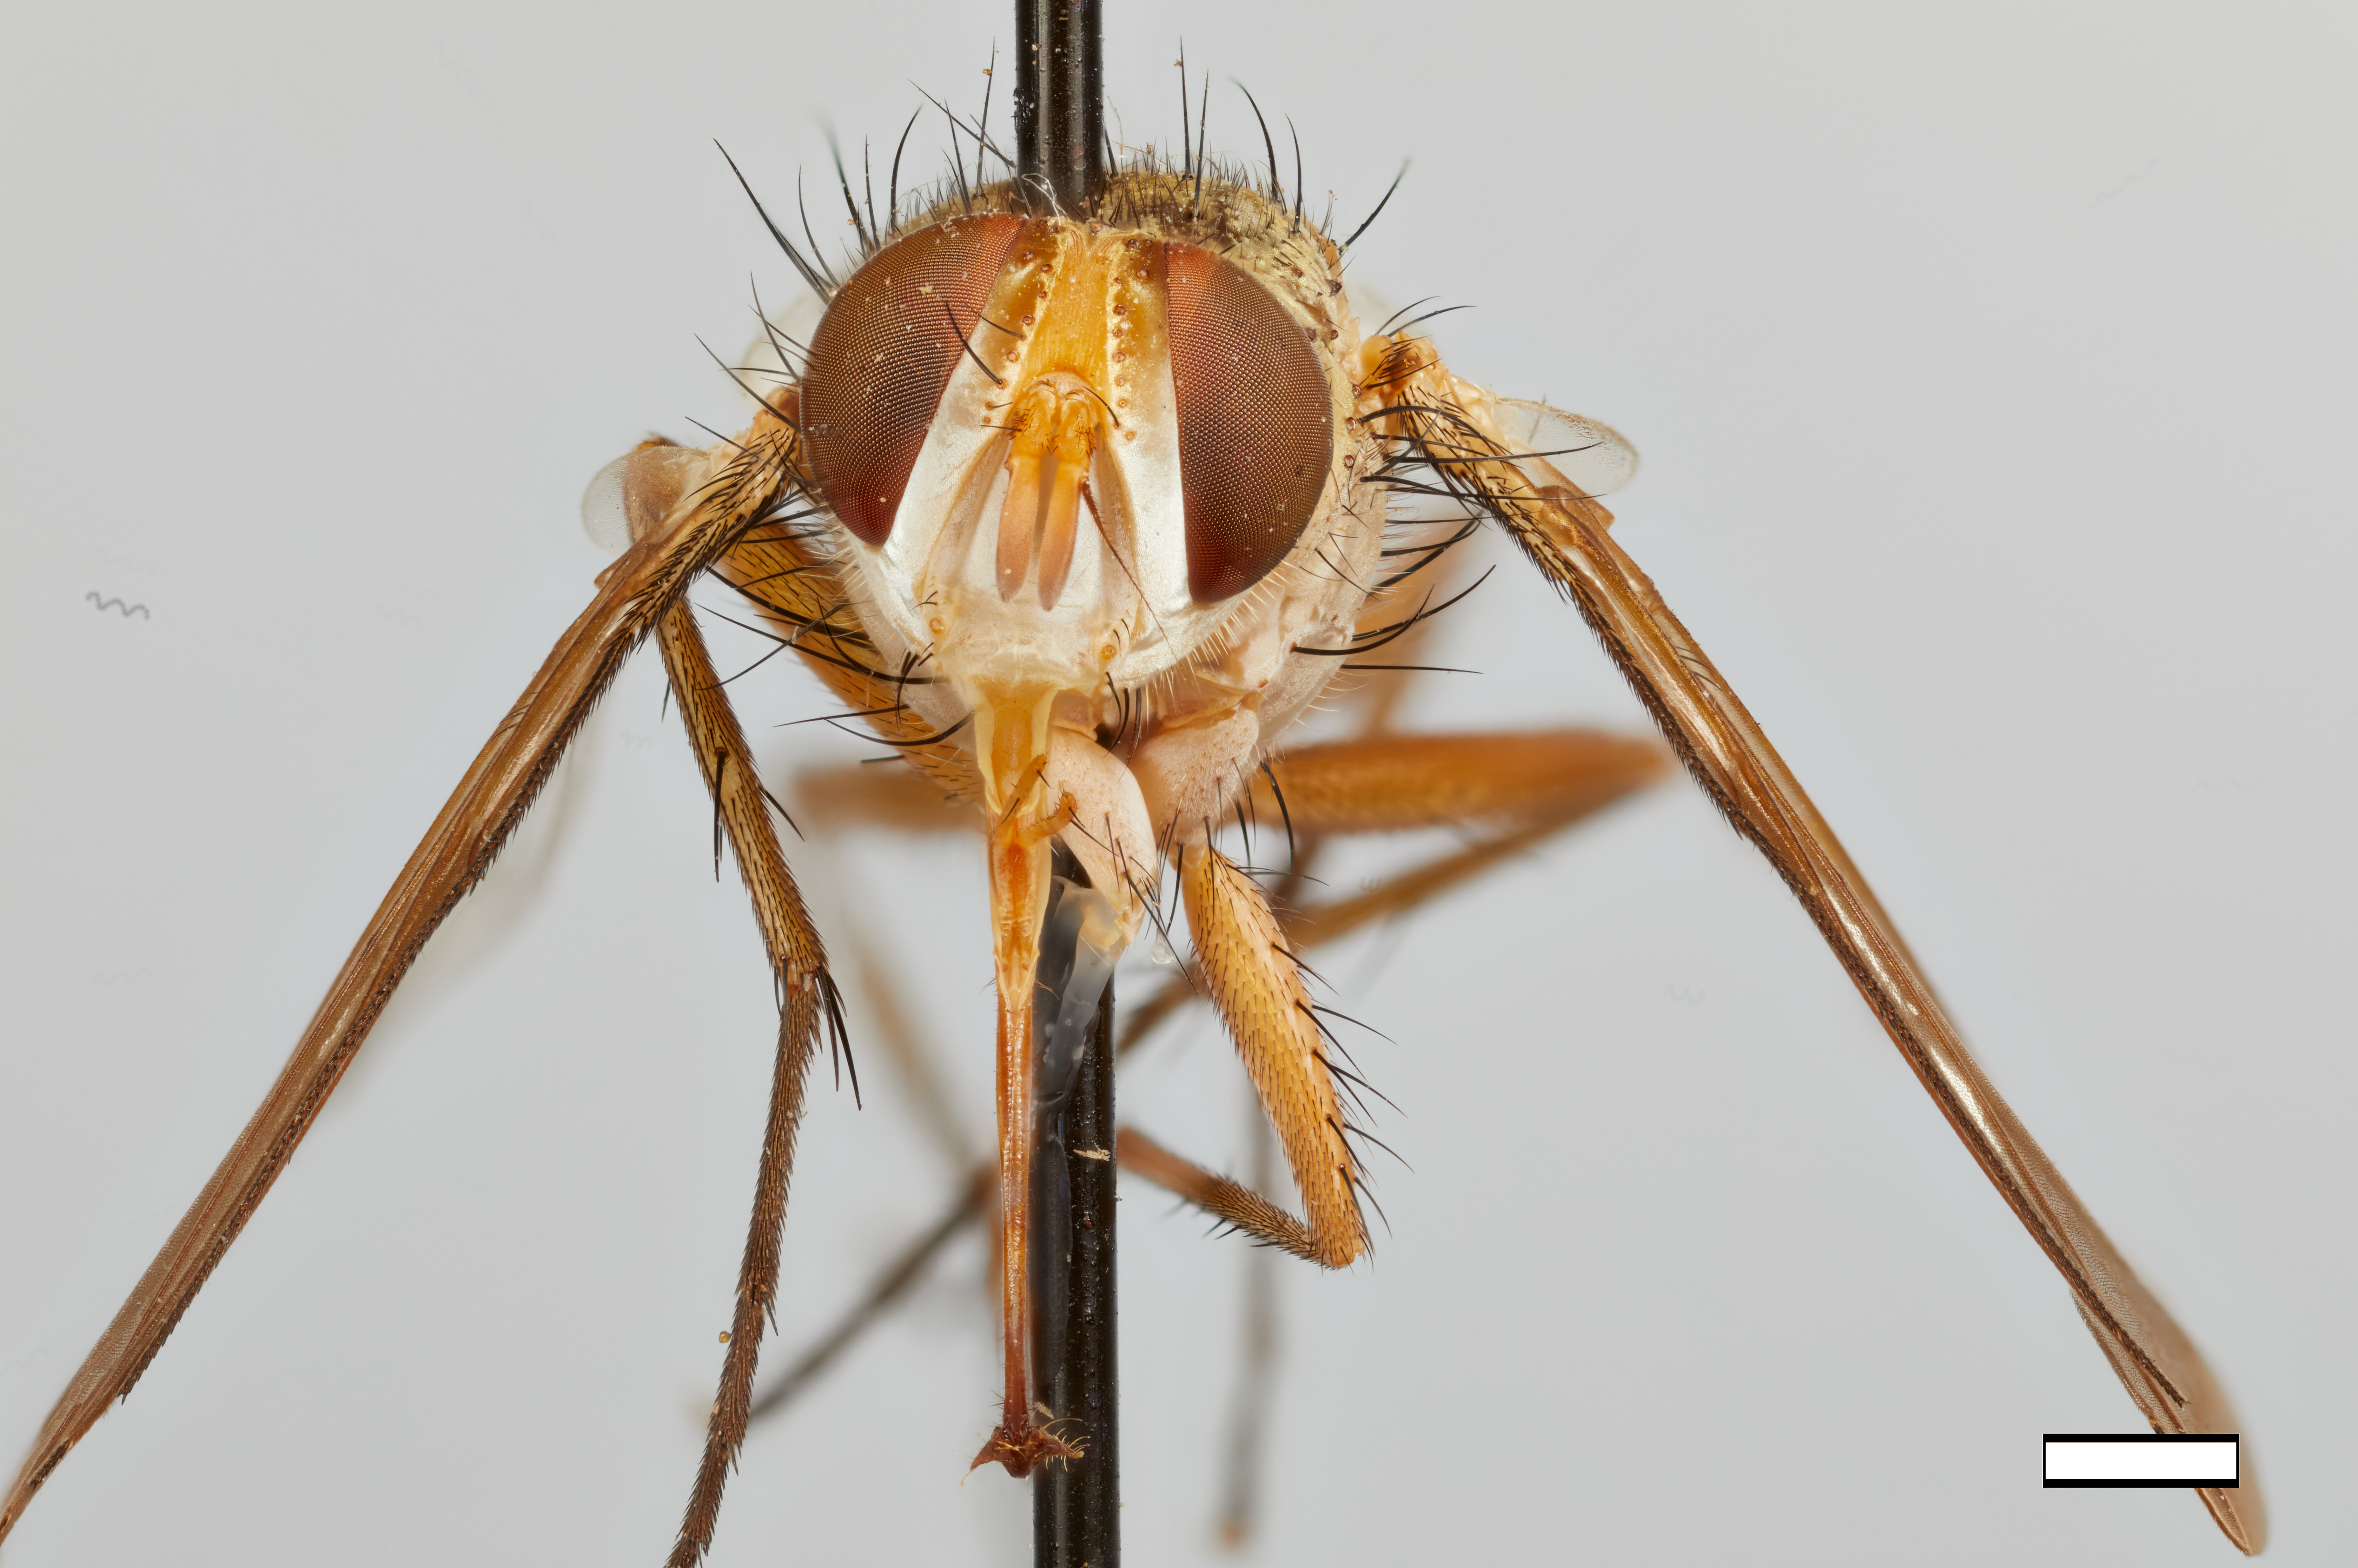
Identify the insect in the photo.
Eumyobia flava
